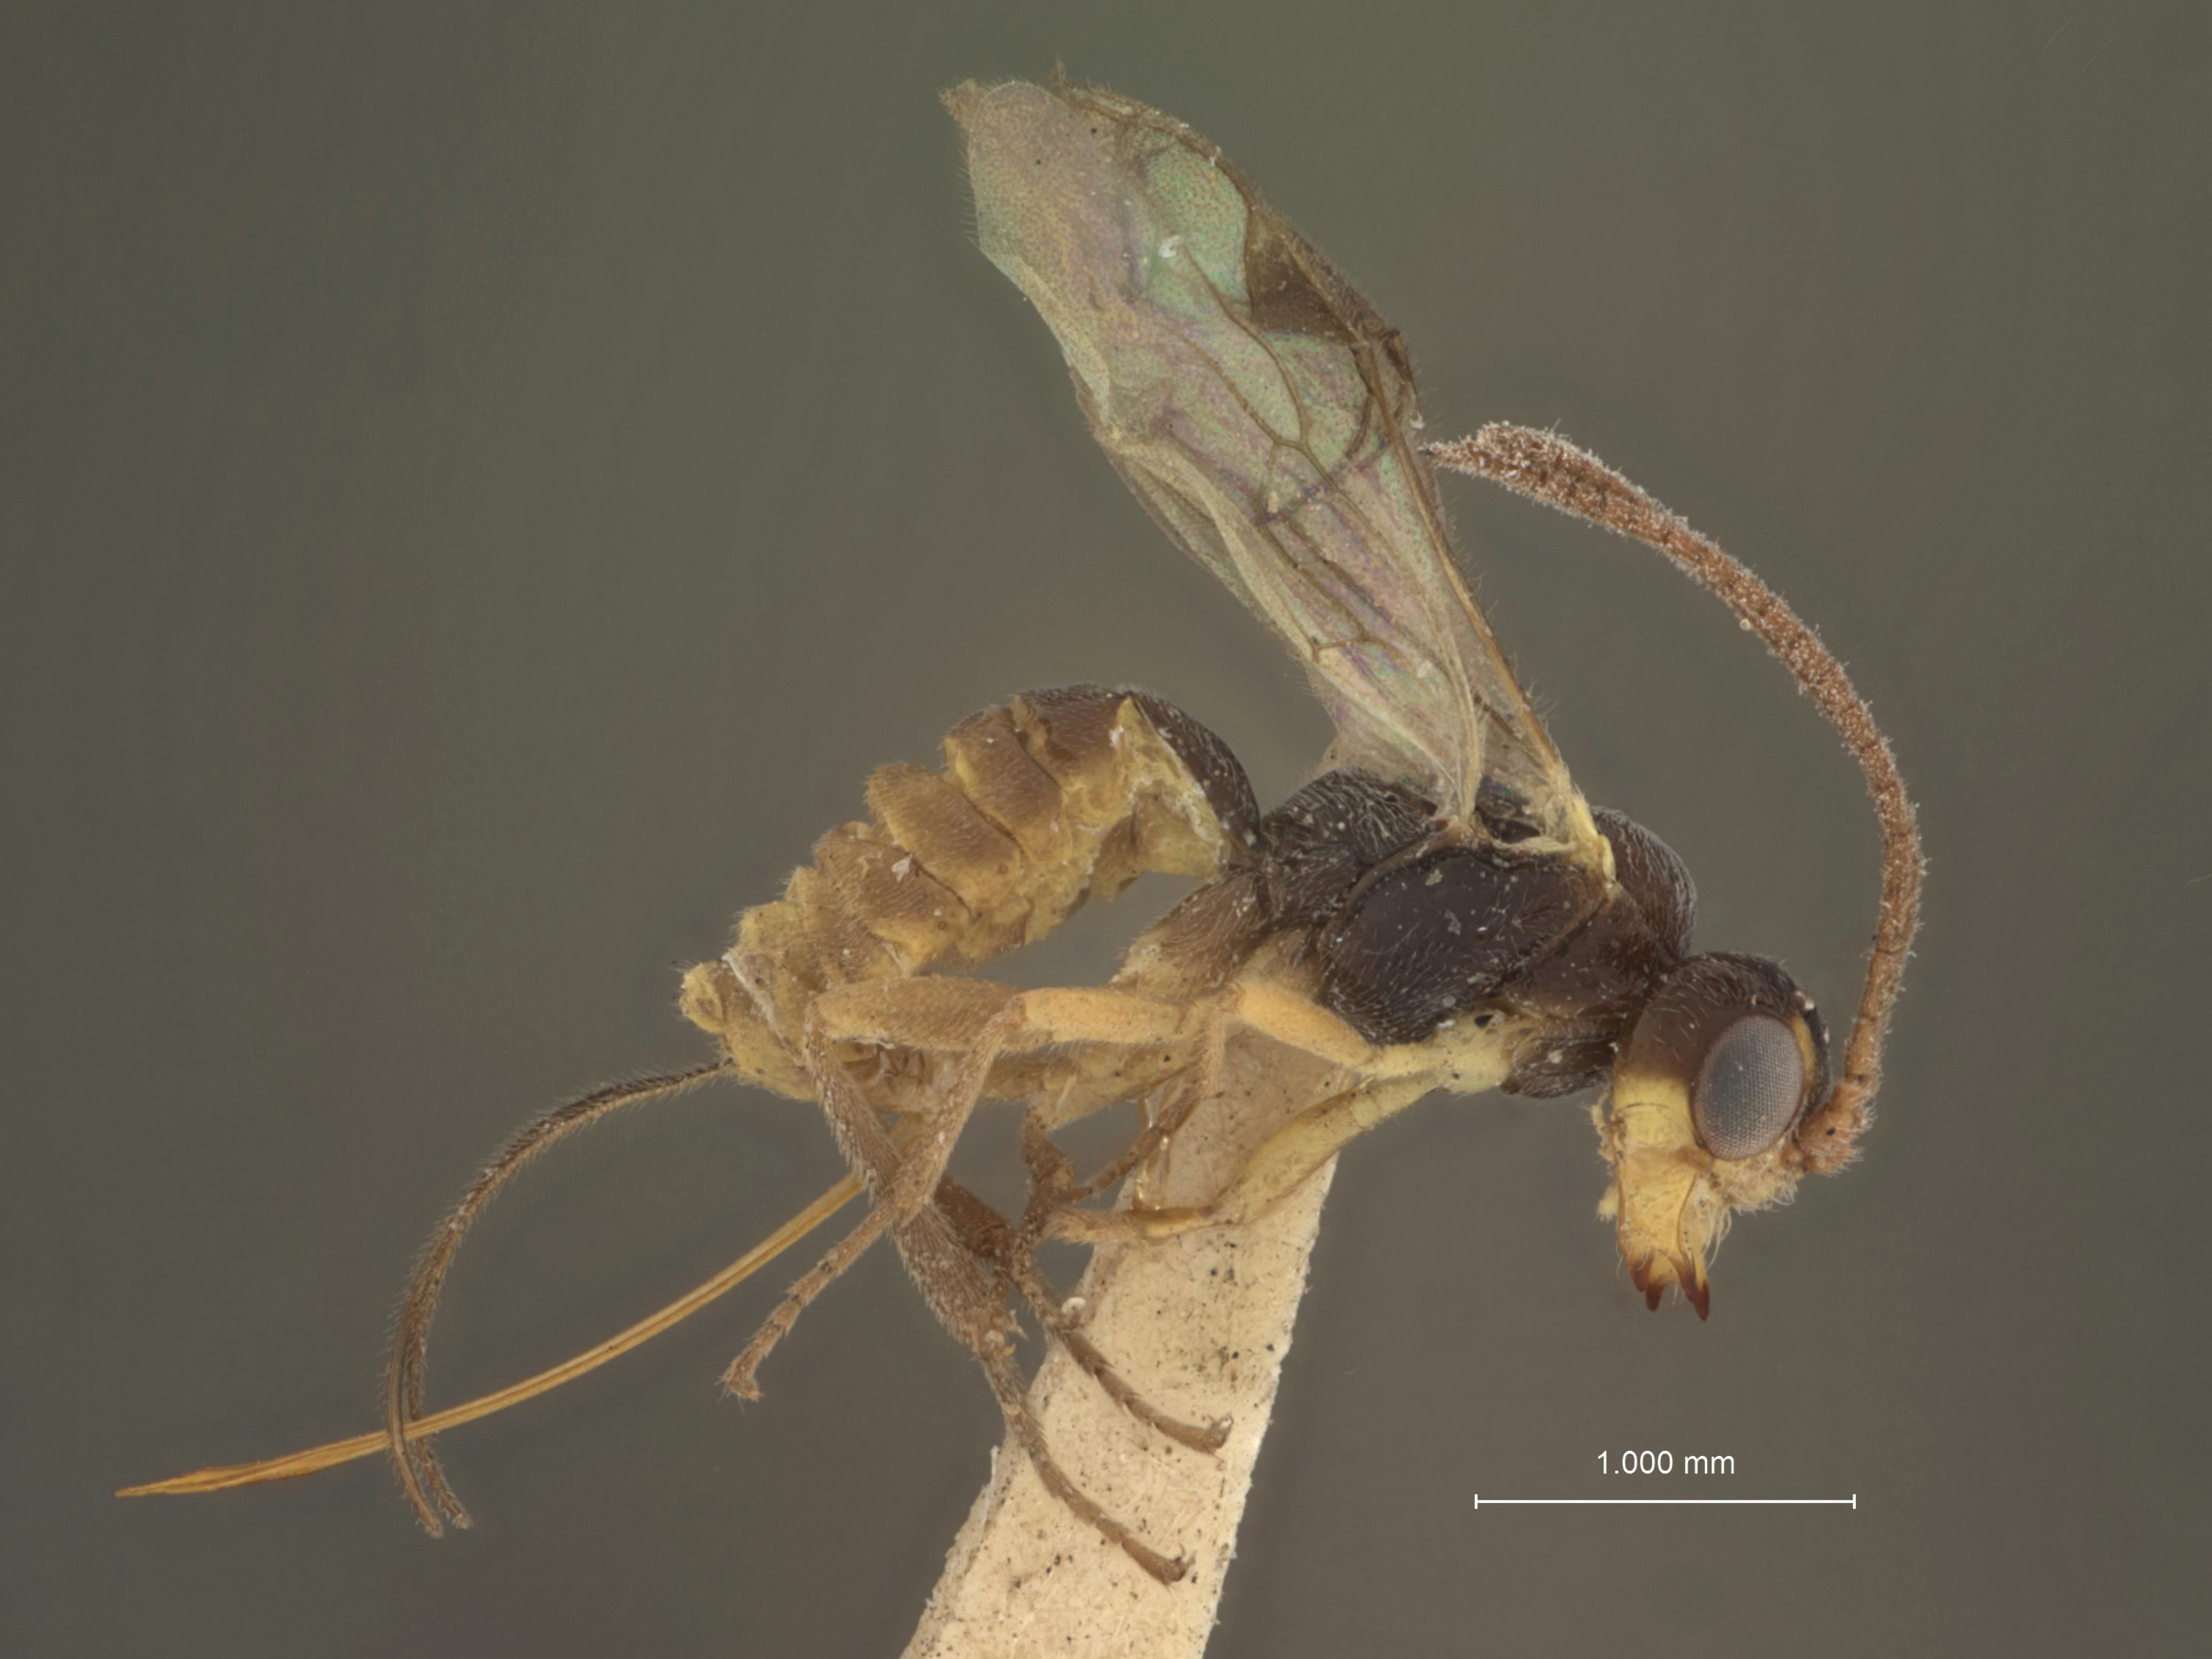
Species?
Lysiognatha sulcata
